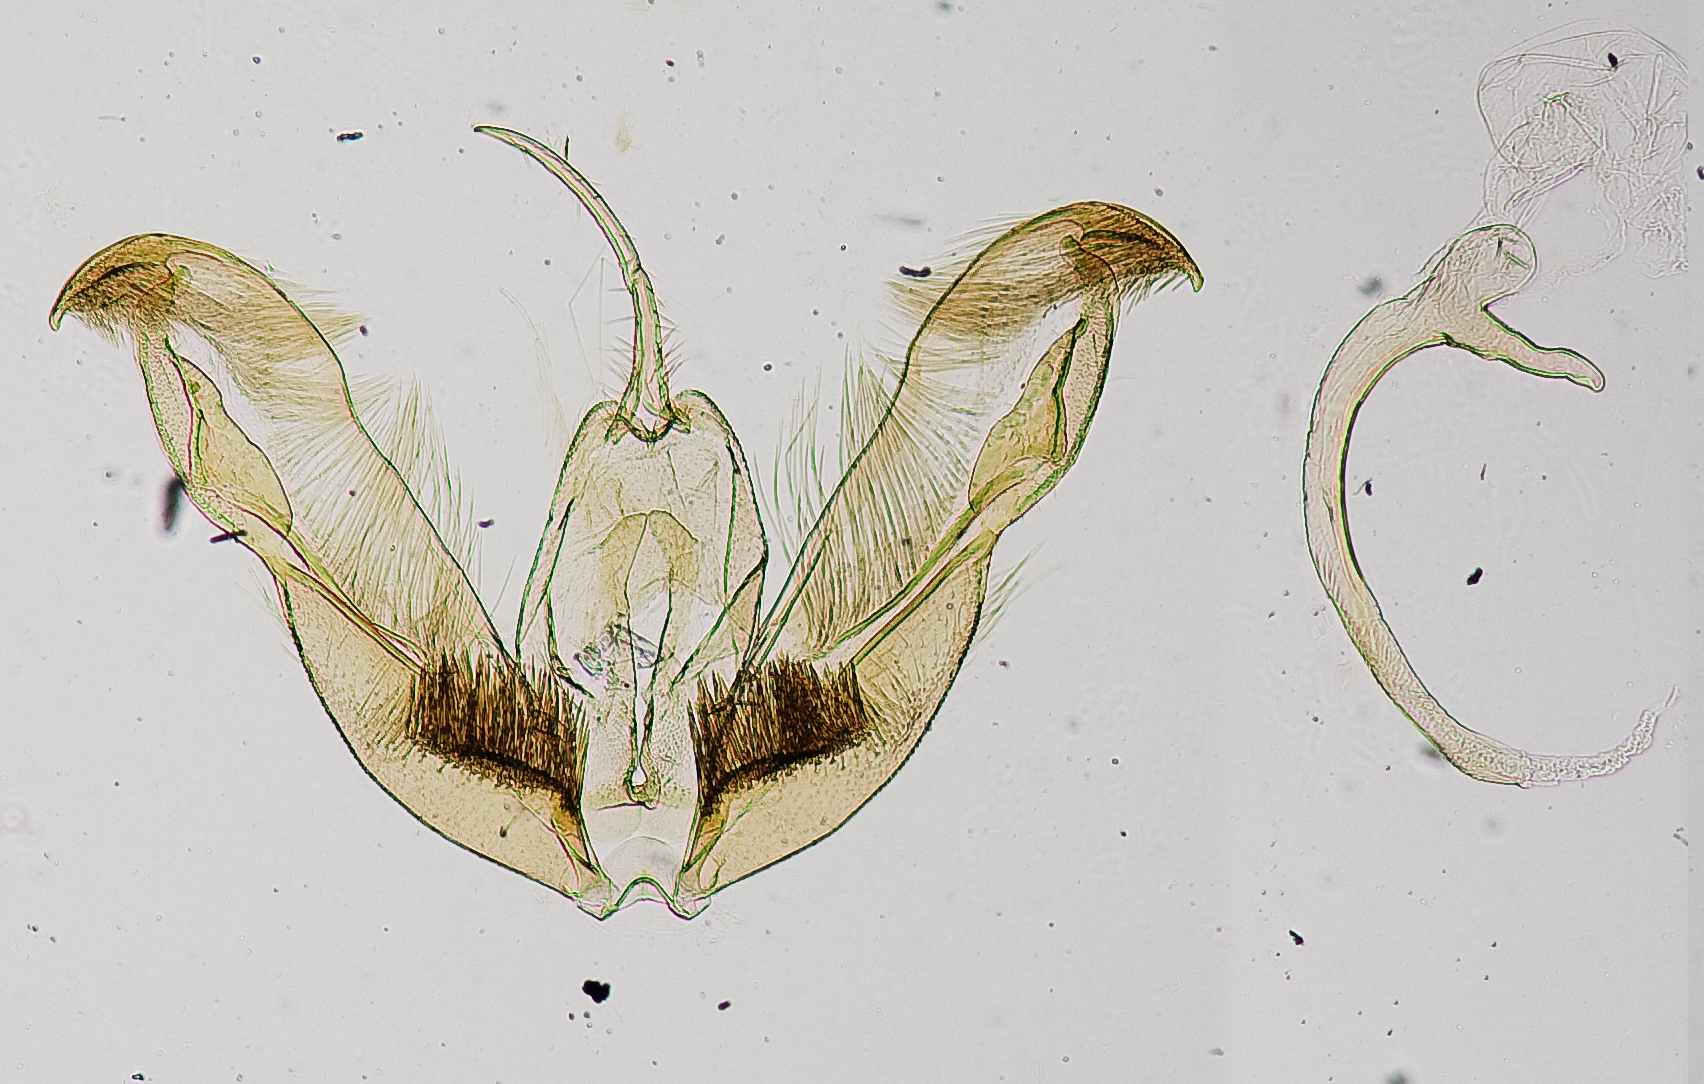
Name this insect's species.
Stenoptilodes duckworthi
